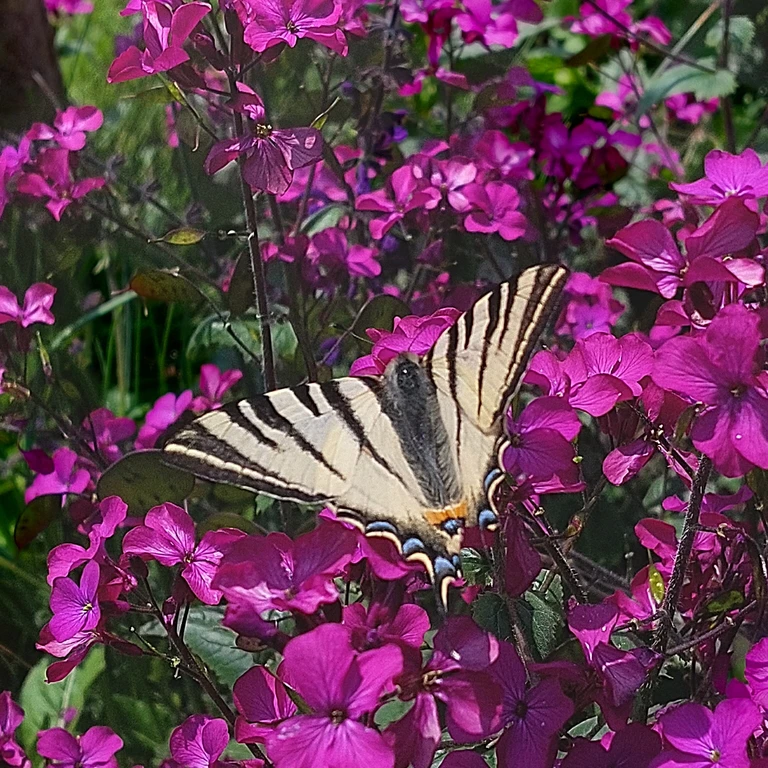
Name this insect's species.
Iphiclides podalirius
